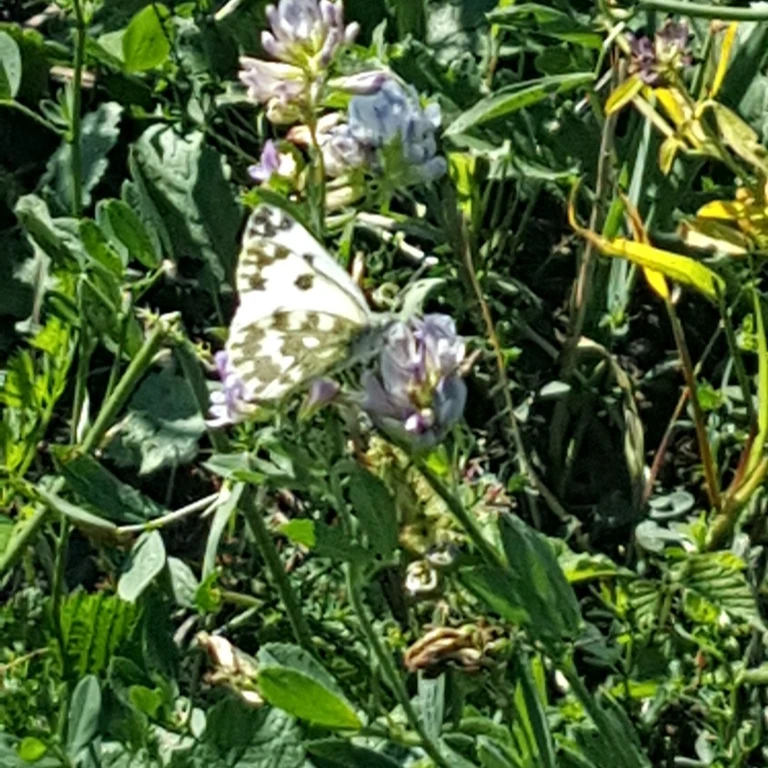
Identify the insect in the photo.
Pontia edusa
